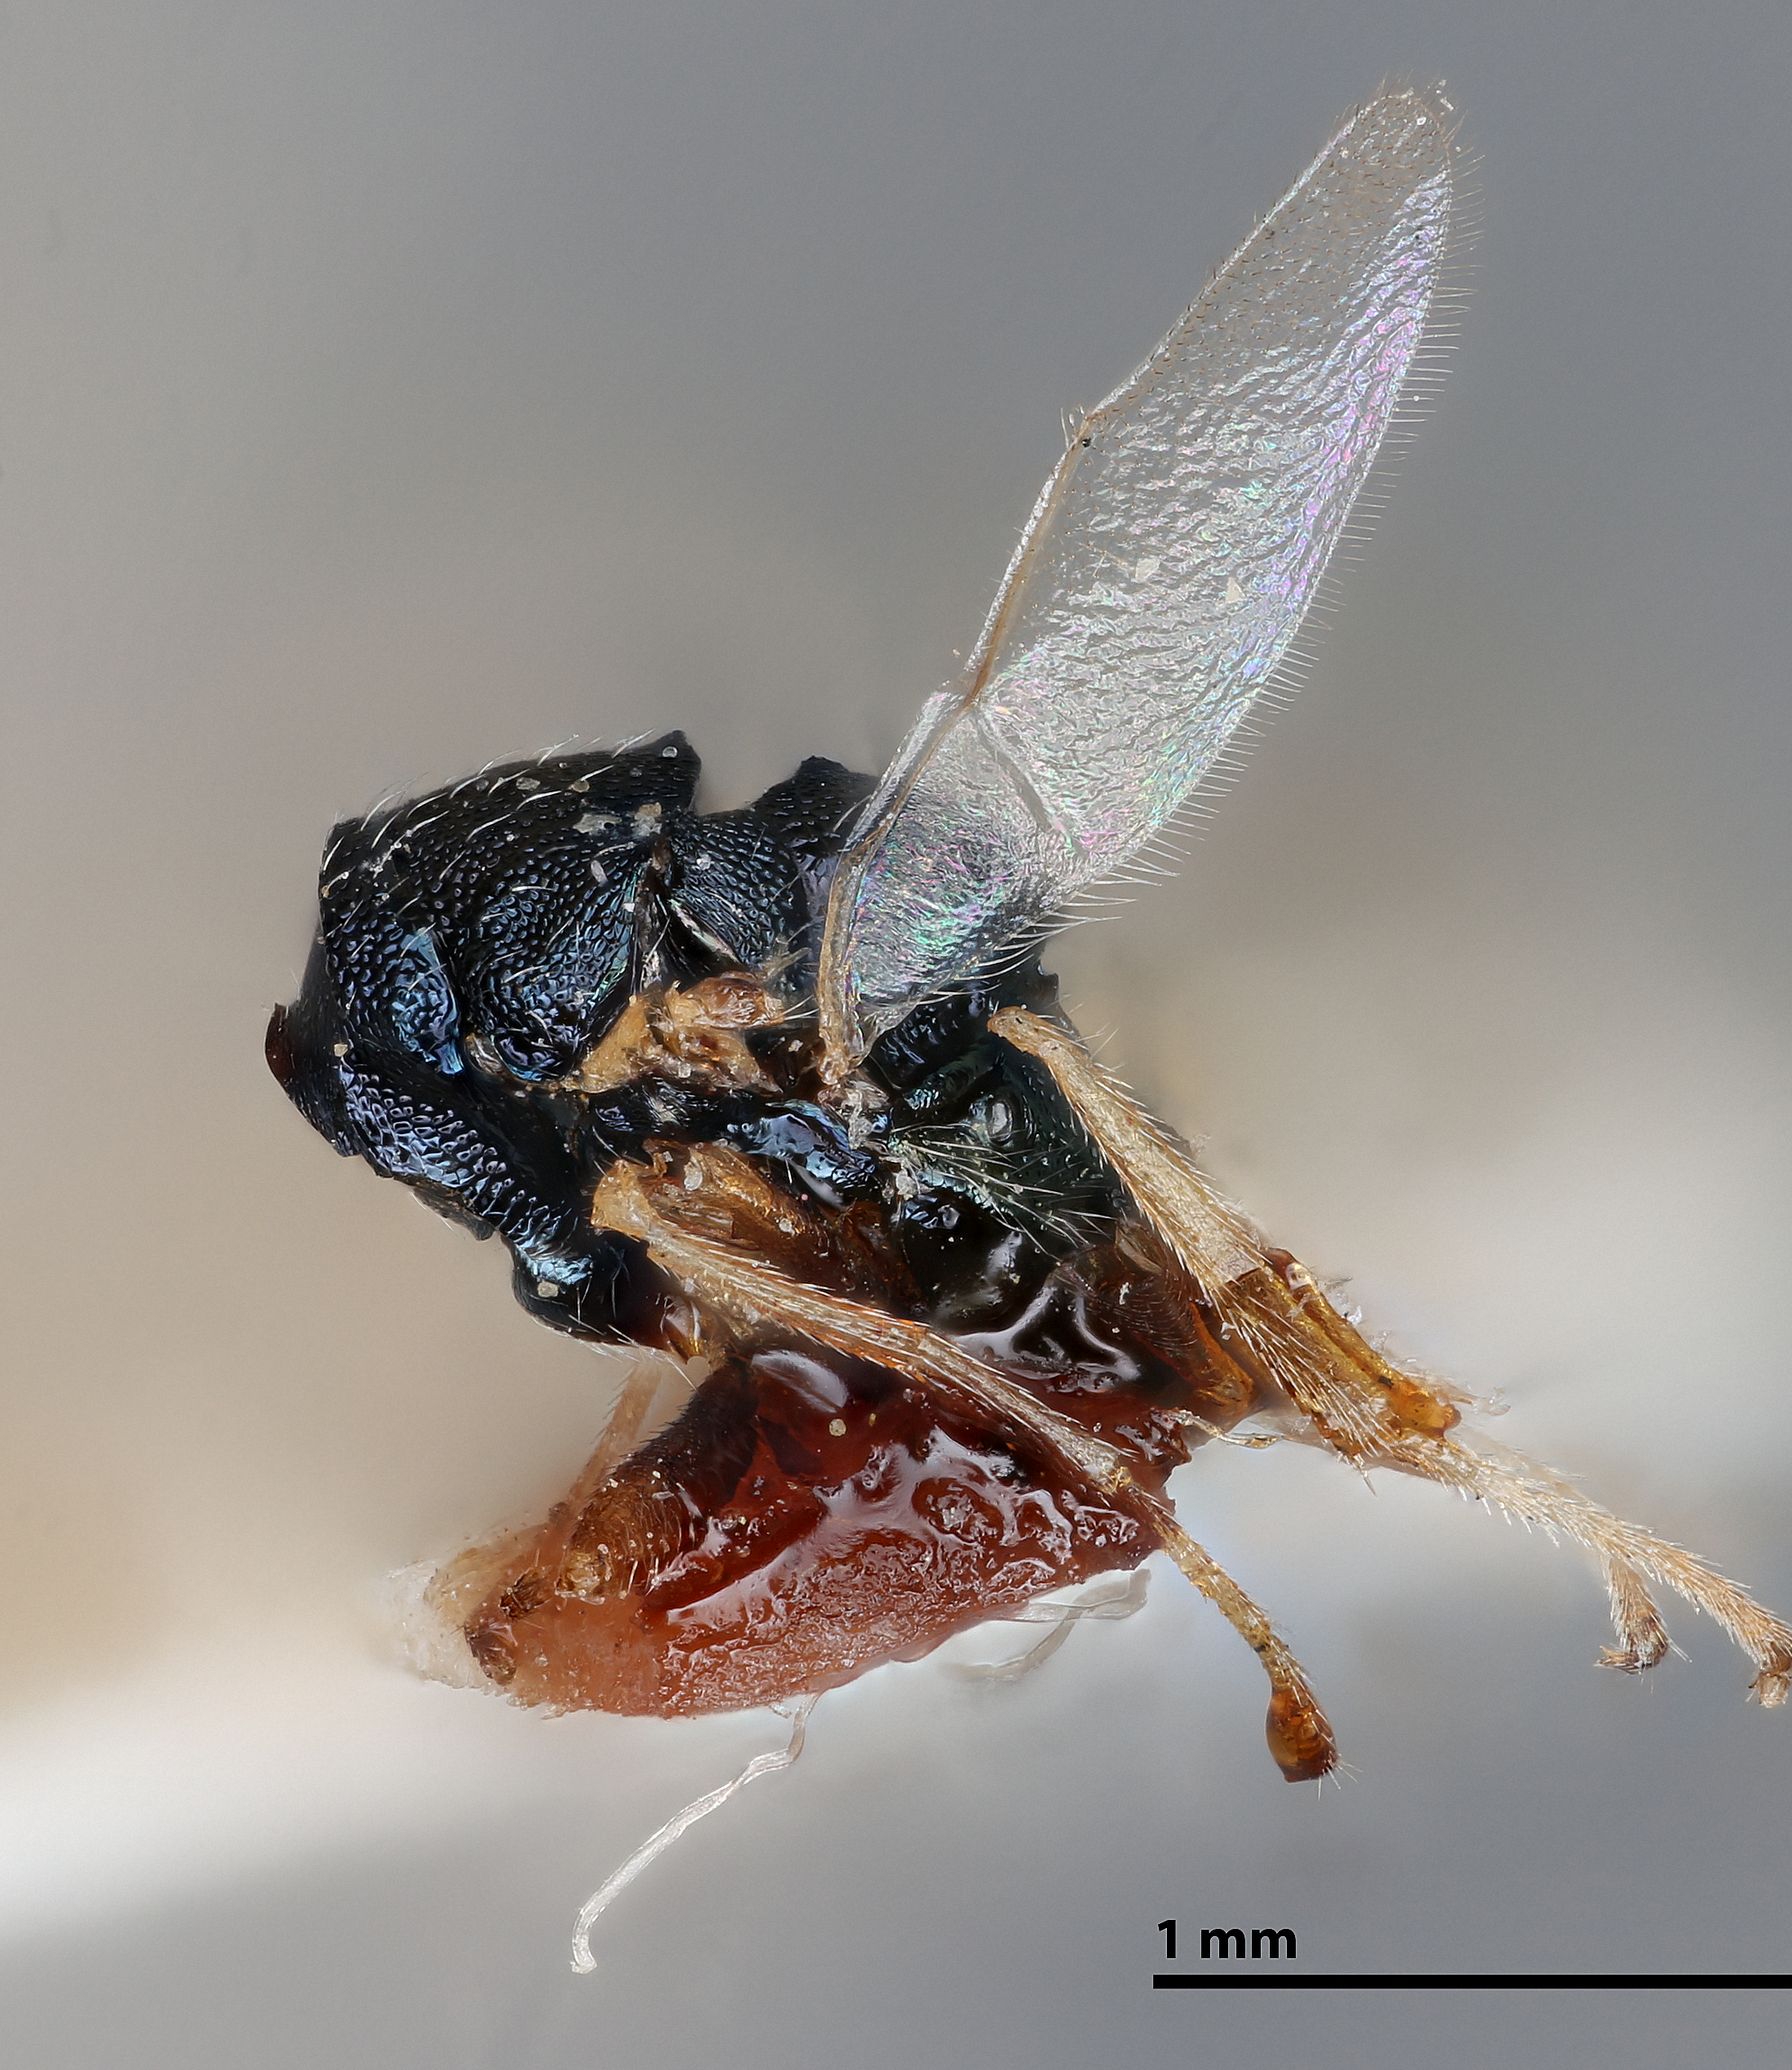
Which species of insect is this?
Pteromalus luzonensis
